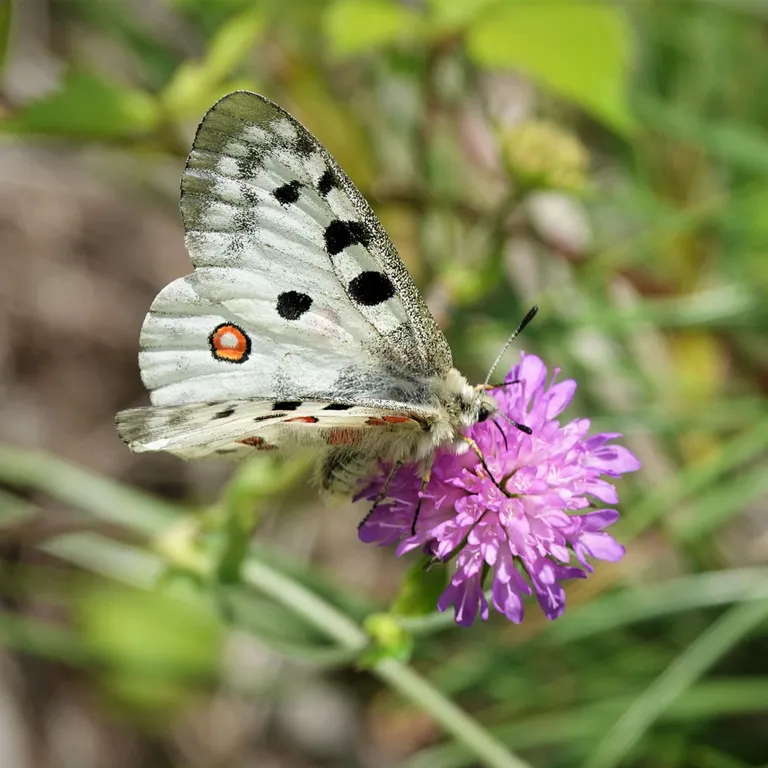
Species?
Parnassius apollo
